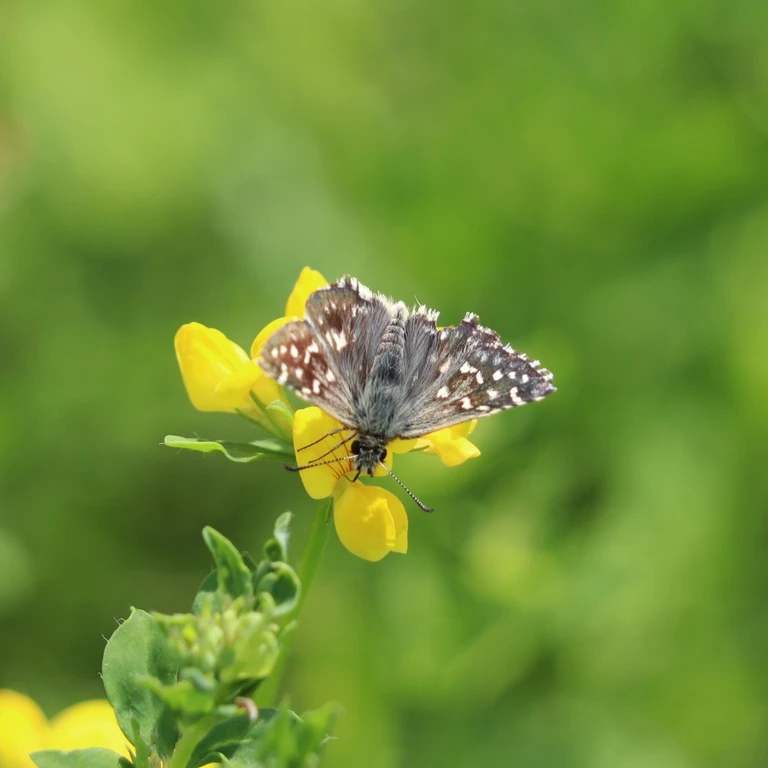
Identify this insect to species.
Pyrgus malvae
